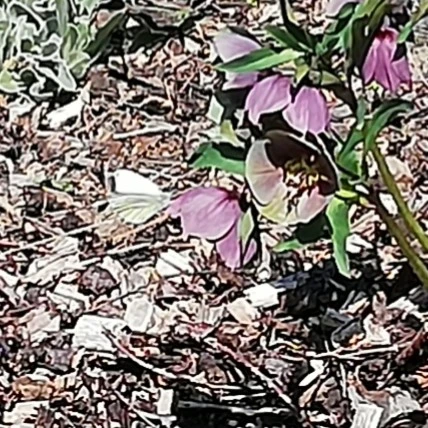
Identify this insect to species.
Pieris napi
